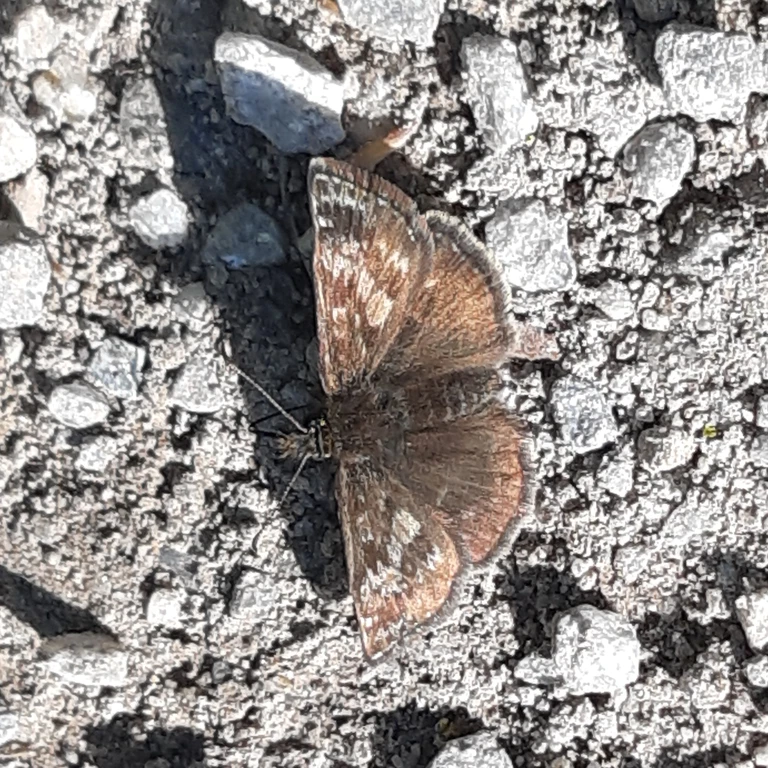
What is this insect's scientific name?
Erynnis tages
